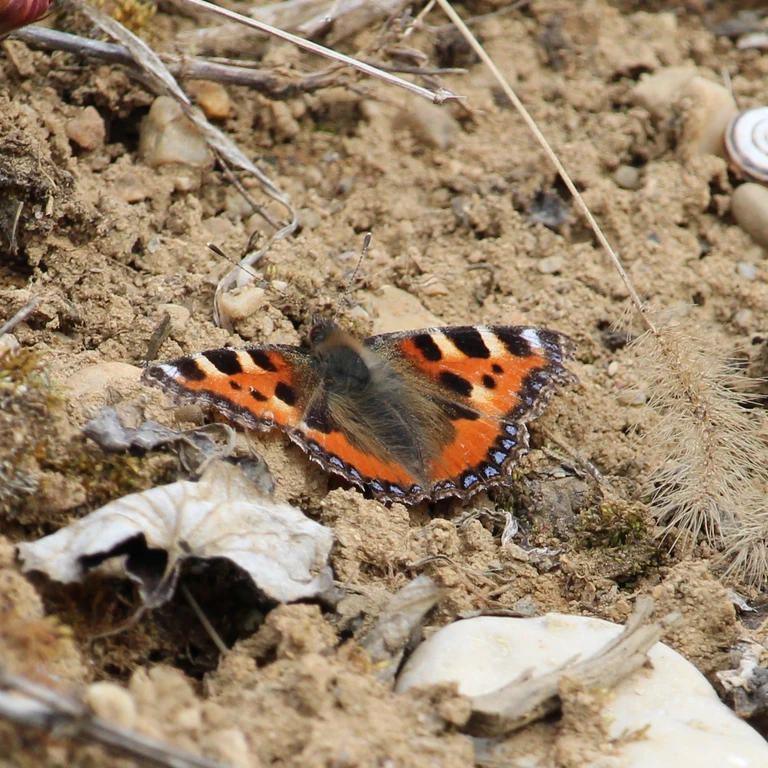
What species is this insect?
Aglais urticae
